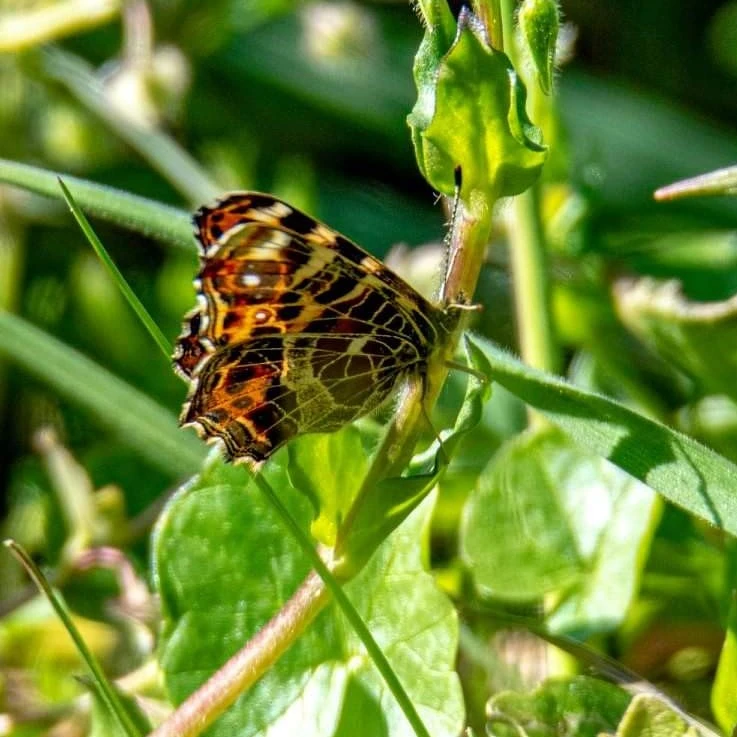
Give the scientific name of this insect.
Araschnia levana
